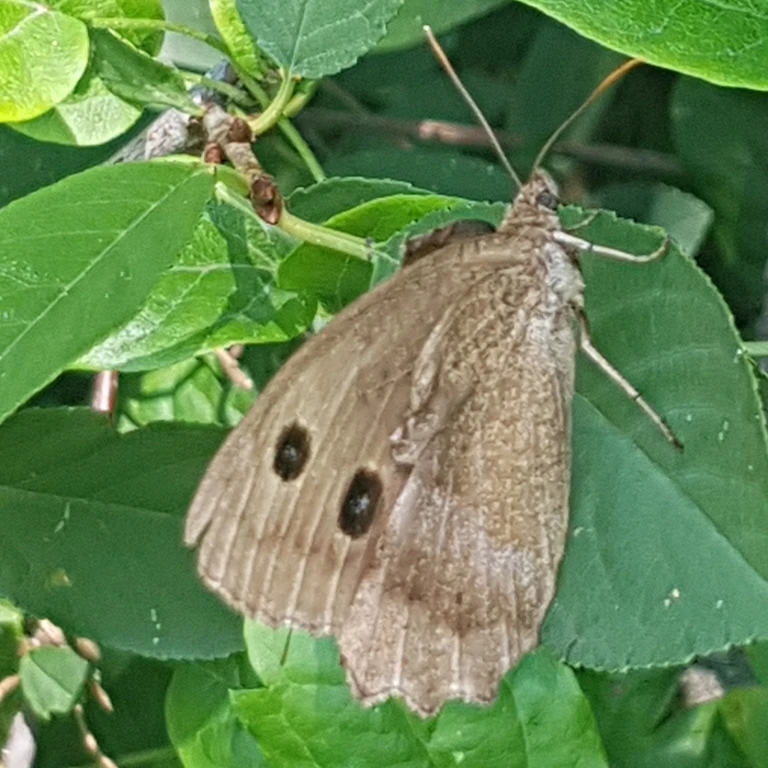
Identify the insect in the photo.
Minois dryas
